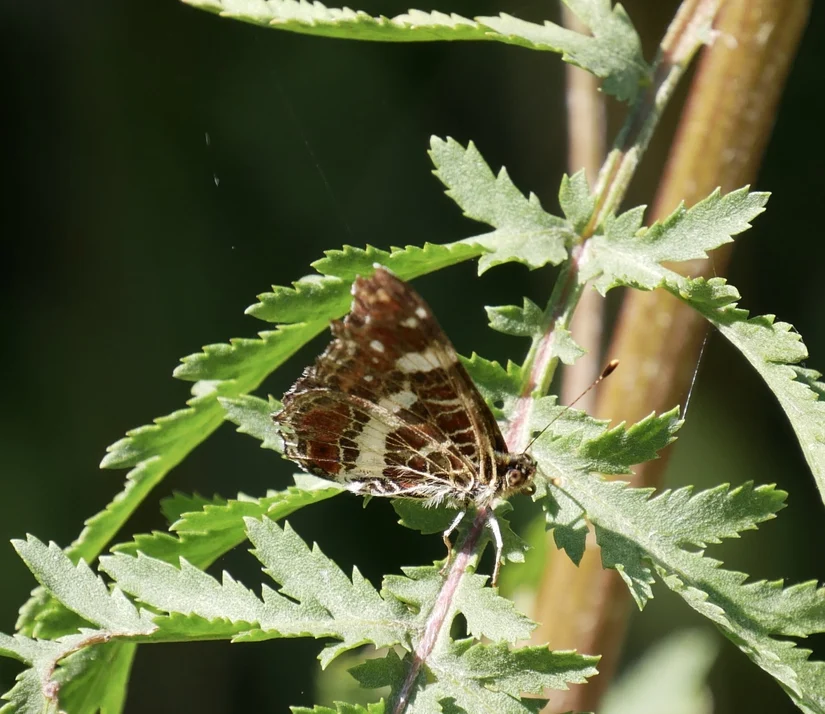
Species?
Araschnia levana
